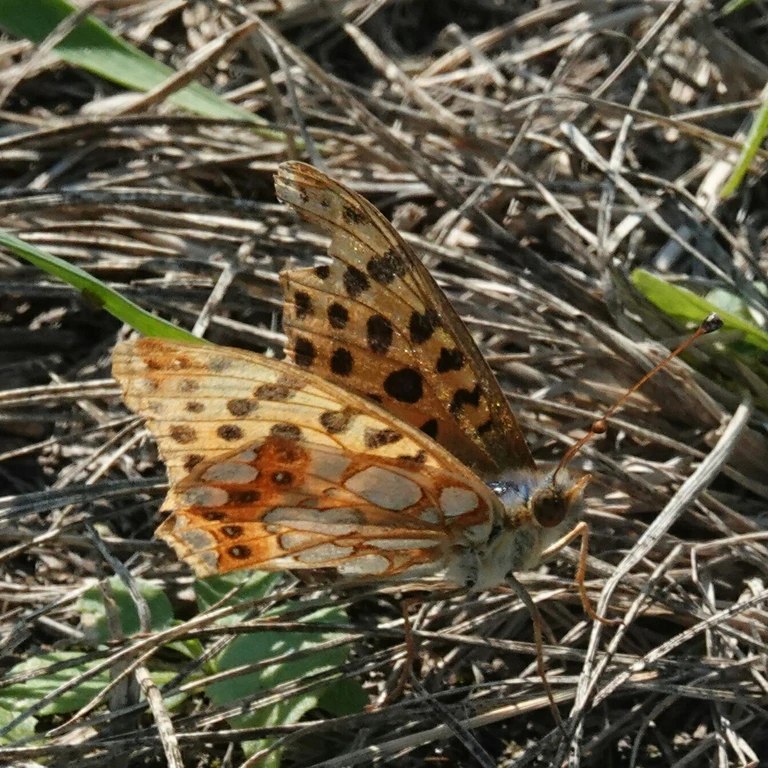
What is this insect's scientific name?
Issoria lathonia
